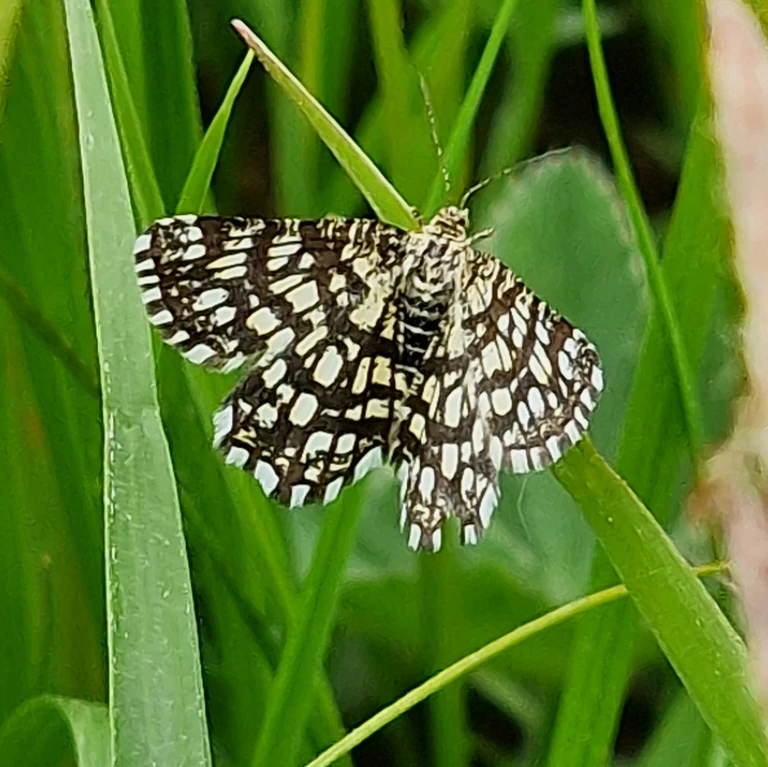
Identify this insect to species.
Chiasmia clathrata
